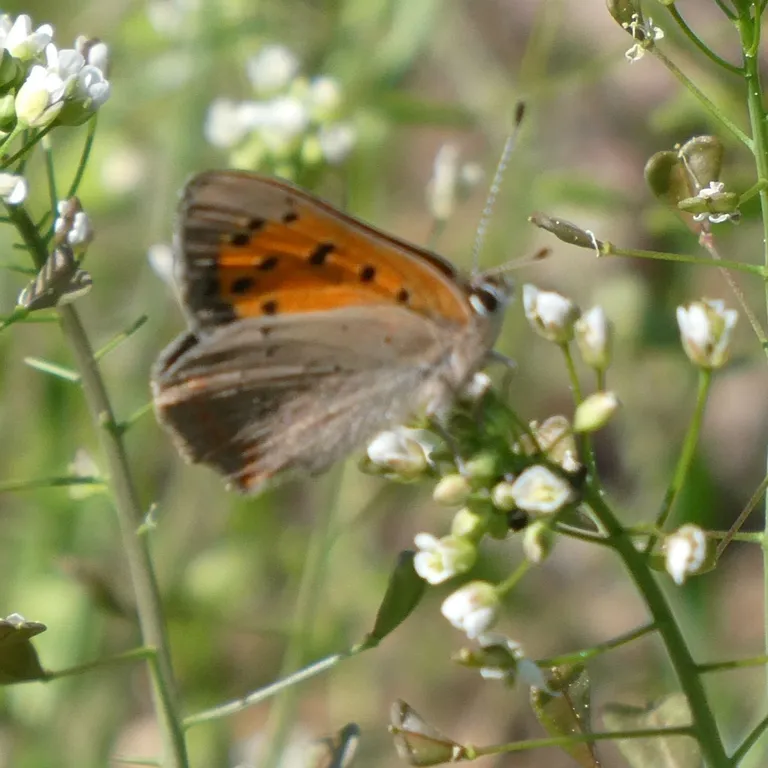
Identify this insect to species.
Lycaena phlaeas
